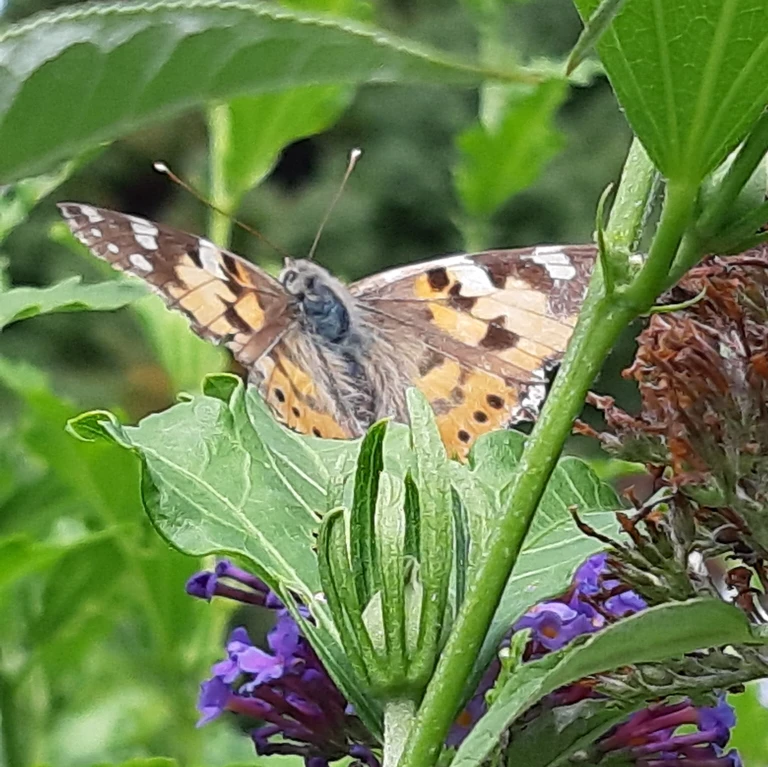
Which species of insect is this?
Vanessa cardui
